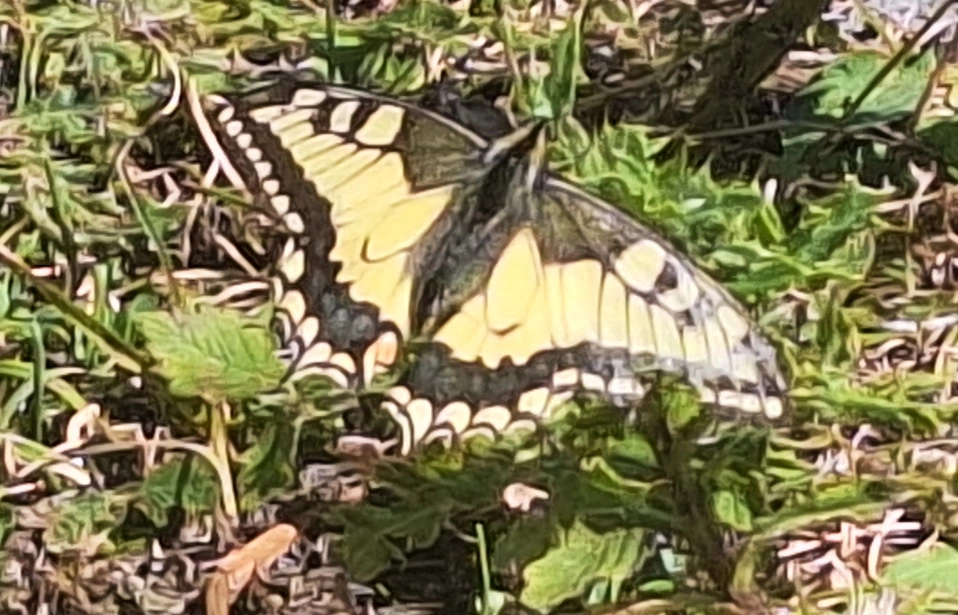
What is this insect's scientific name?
Papilio machaon
